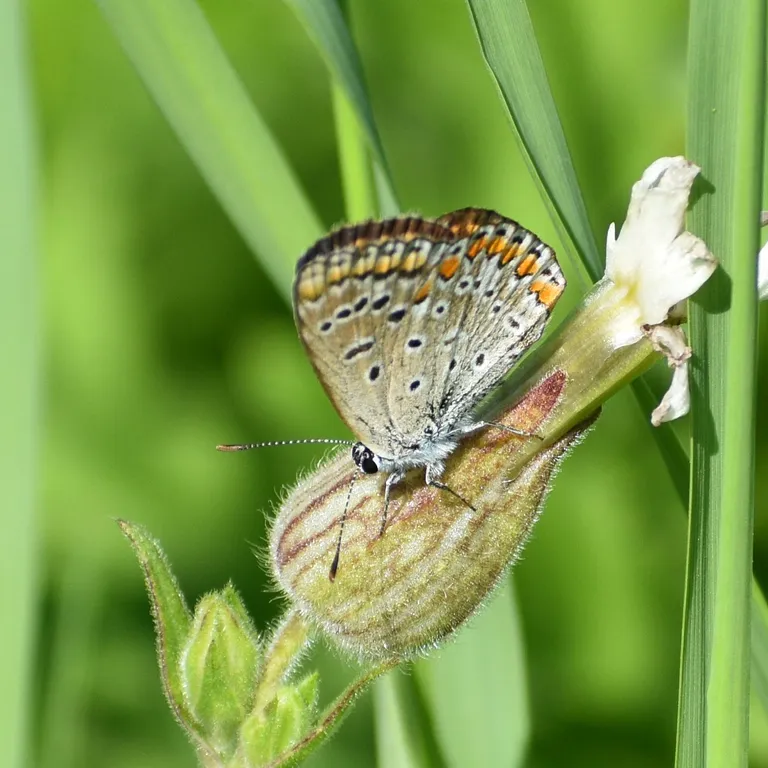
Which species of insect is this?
Polyommatus icarus
